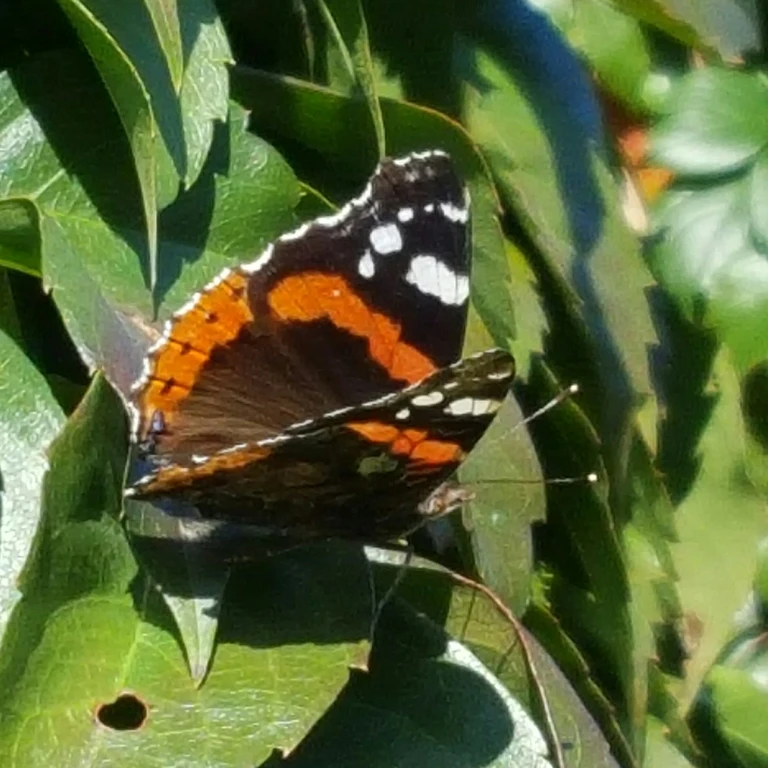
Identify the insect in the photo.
Vanessa atalanta
